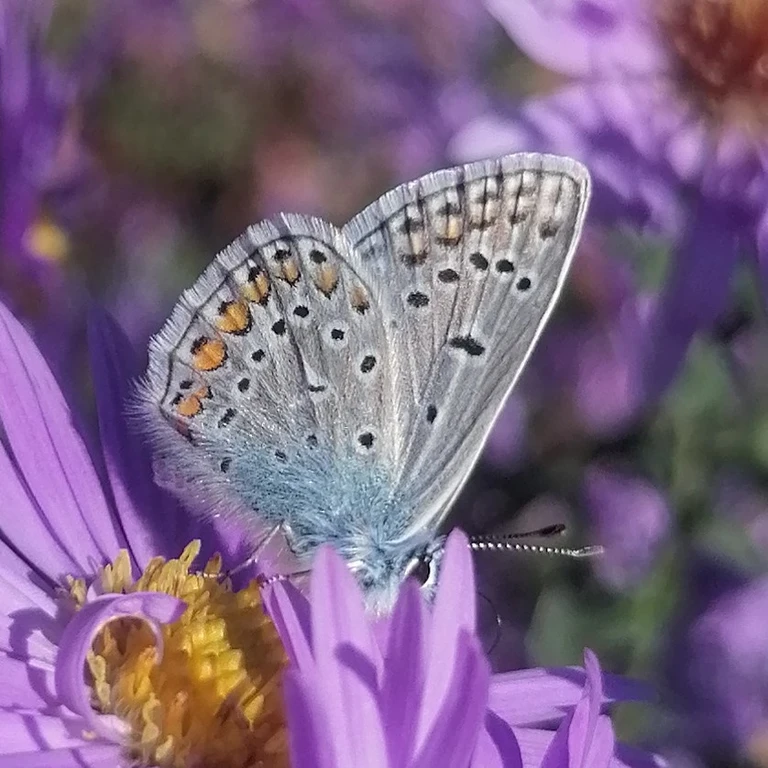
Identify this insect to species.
Polyommatus icarus
